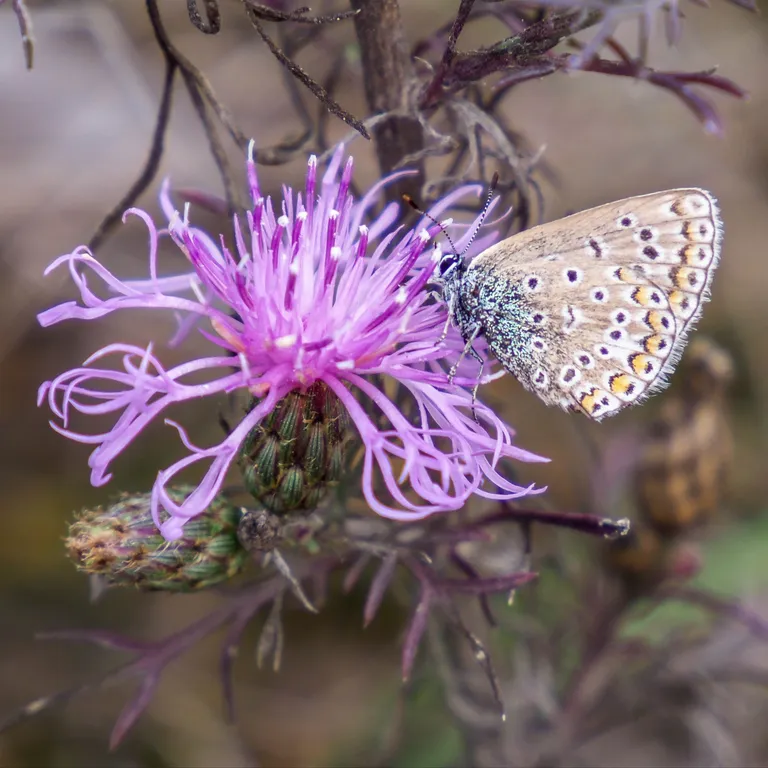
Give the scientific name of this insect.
Polyommatus icarus
